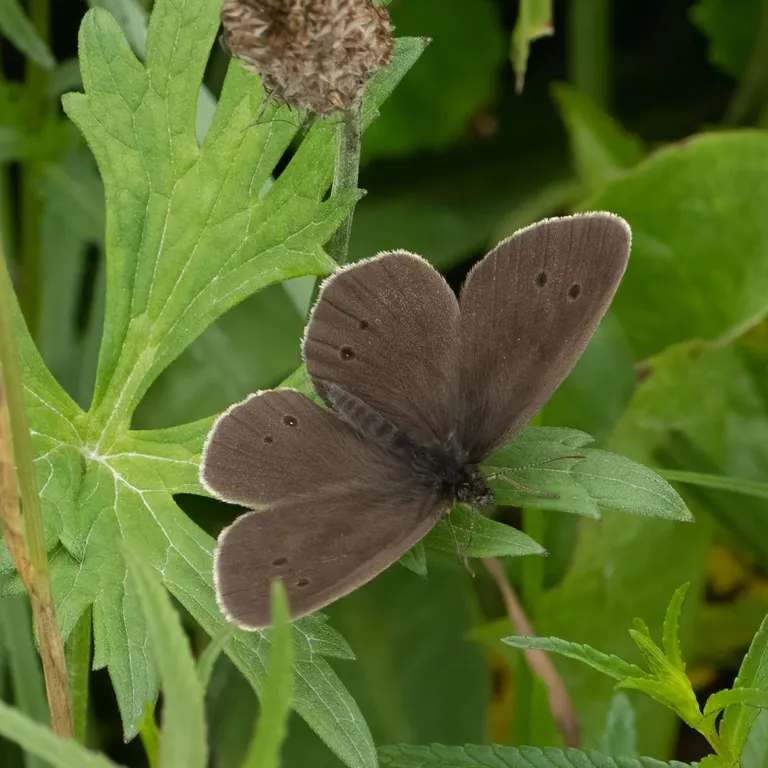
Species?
Aphantopus hyperantus
